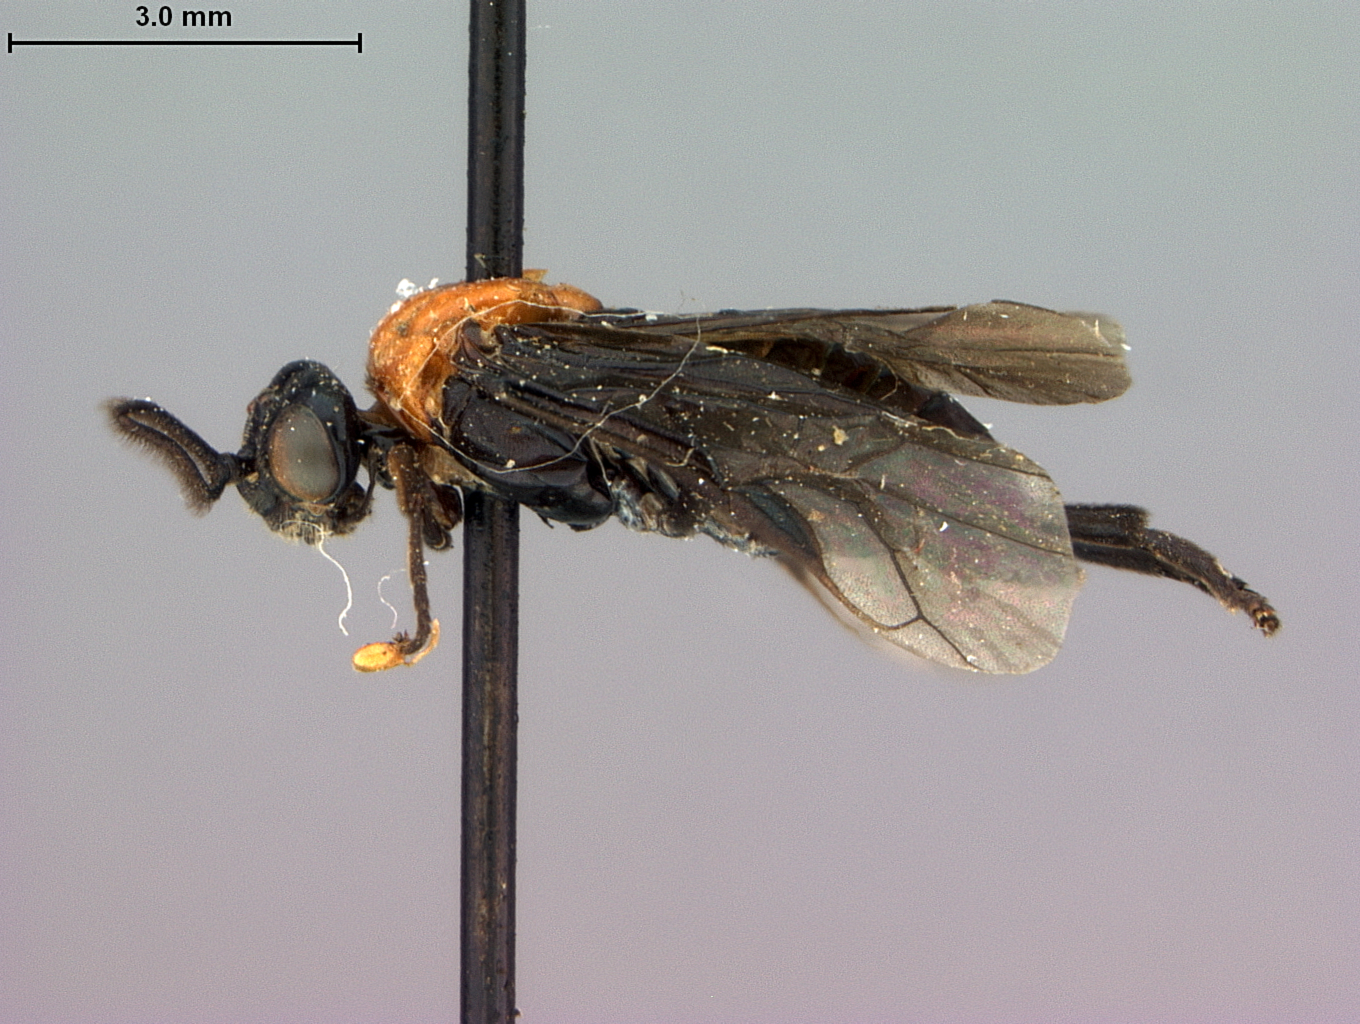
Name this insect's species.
Neoptilia tora
